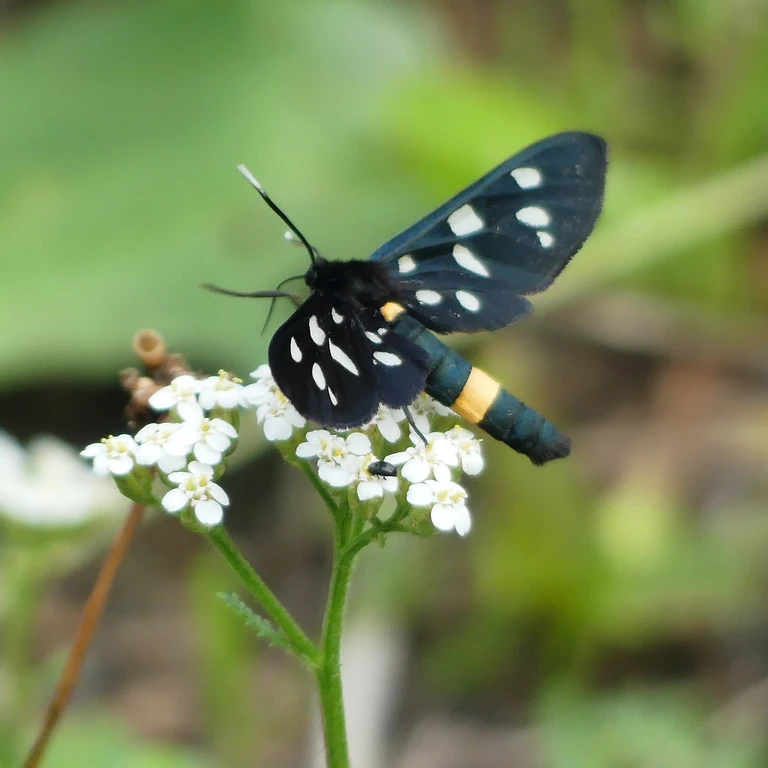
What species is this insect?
Amata phegea
